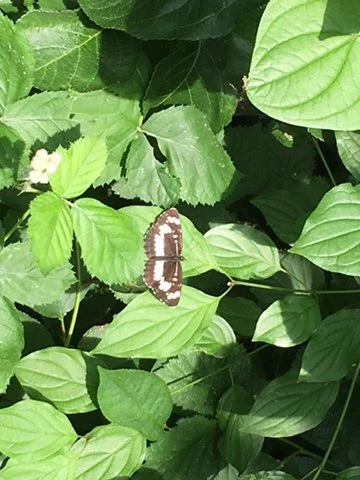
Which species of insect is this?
Neptis rivularis
